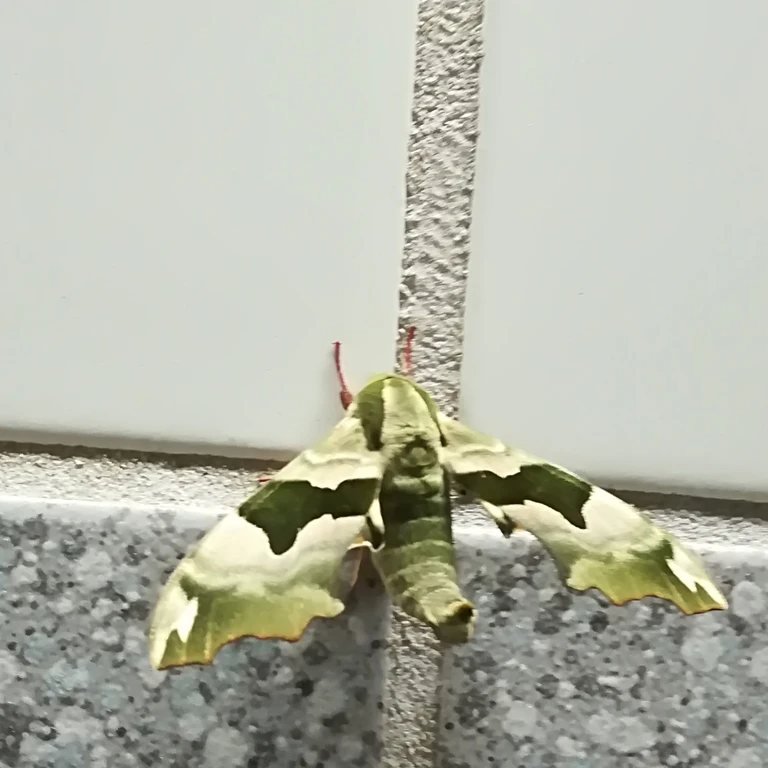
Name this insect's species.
Mimas tiliae
